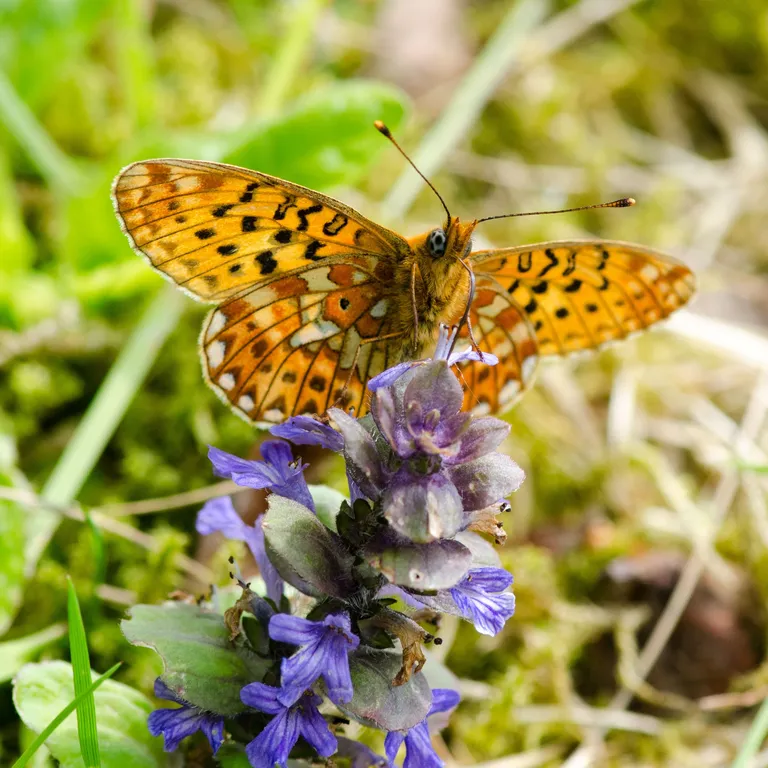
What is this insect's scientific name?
Boloria euphrosyne (also Clossiana euphrosyne)
